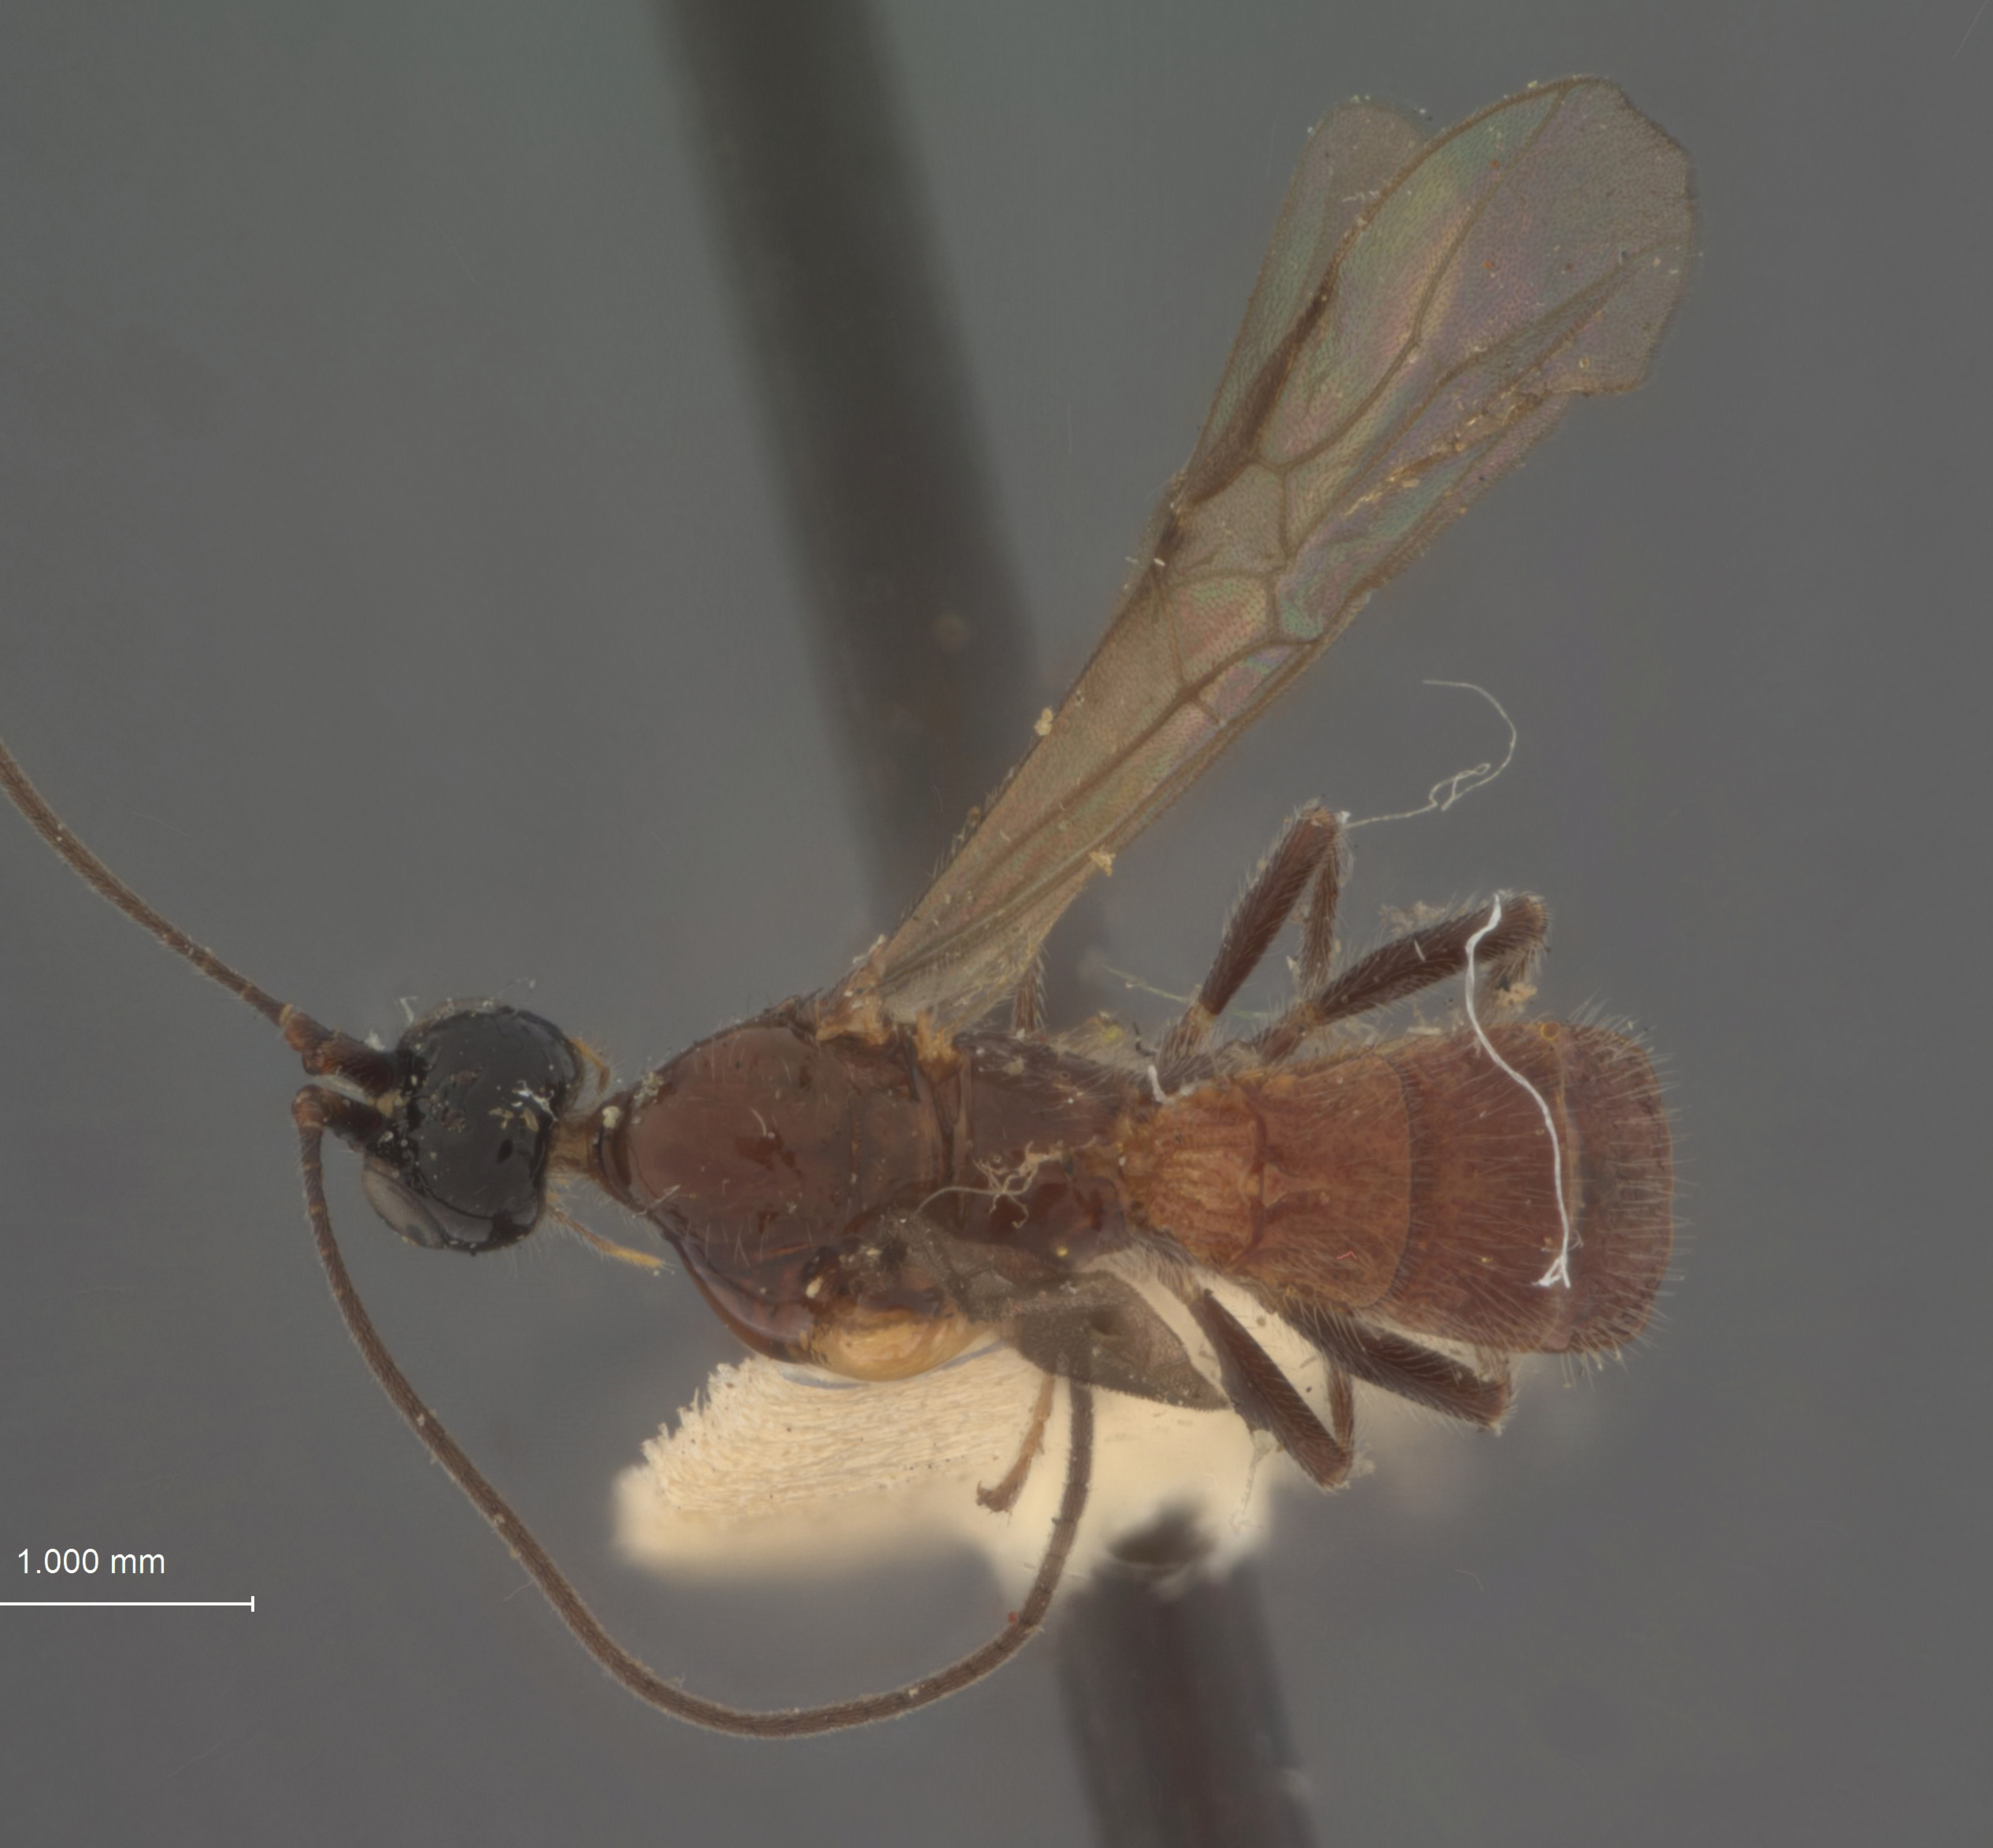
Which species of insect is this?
Atanycolidea apicalis
